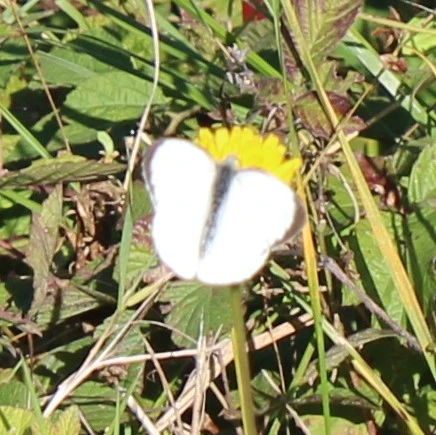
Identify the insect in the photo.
Pieris brassicae
